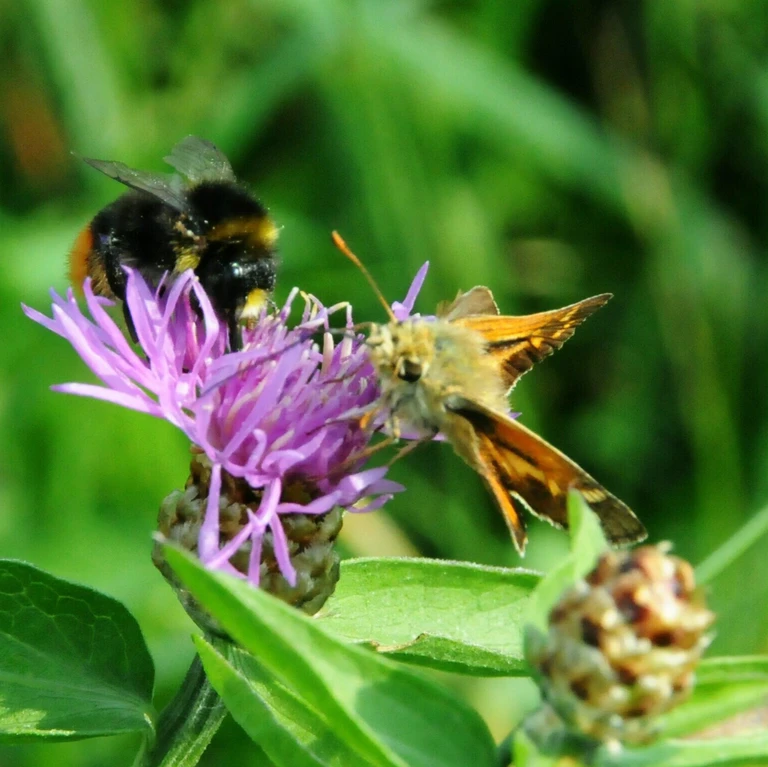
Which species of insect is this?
Hesperia comma
